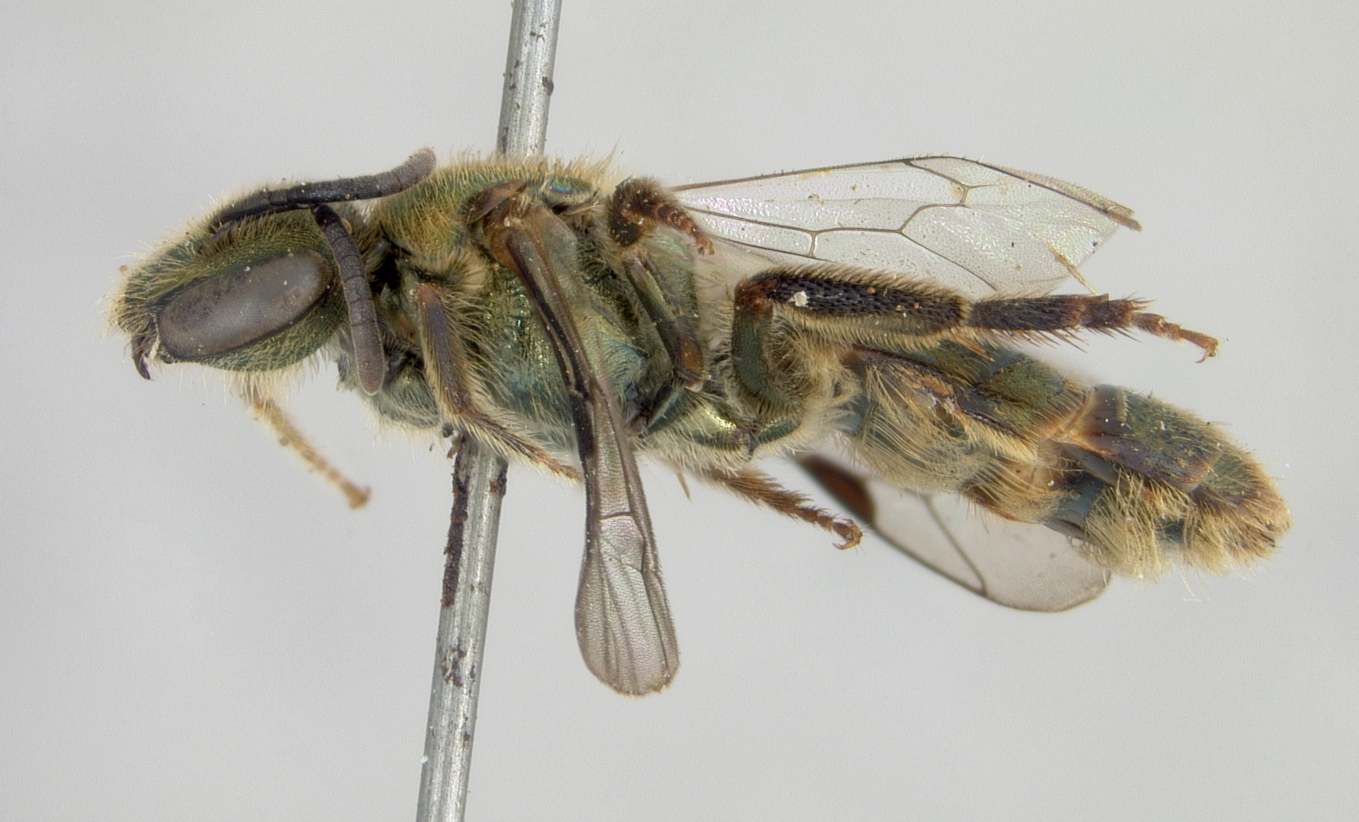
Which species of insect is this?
Halictus imuganensis
